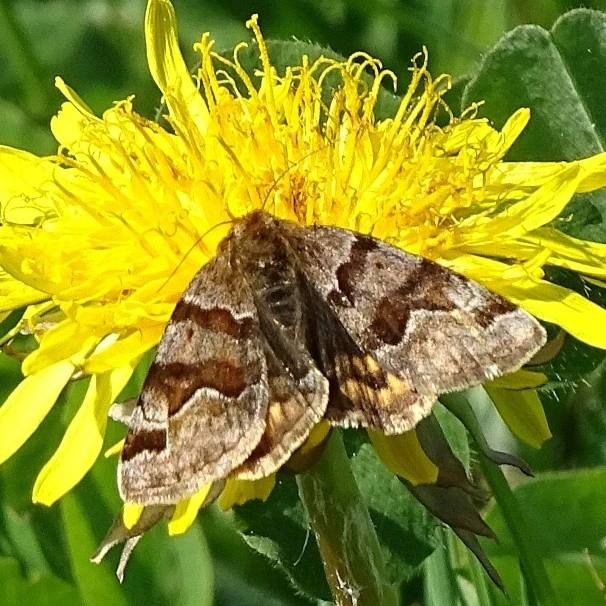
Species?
Euclidia glyphica
